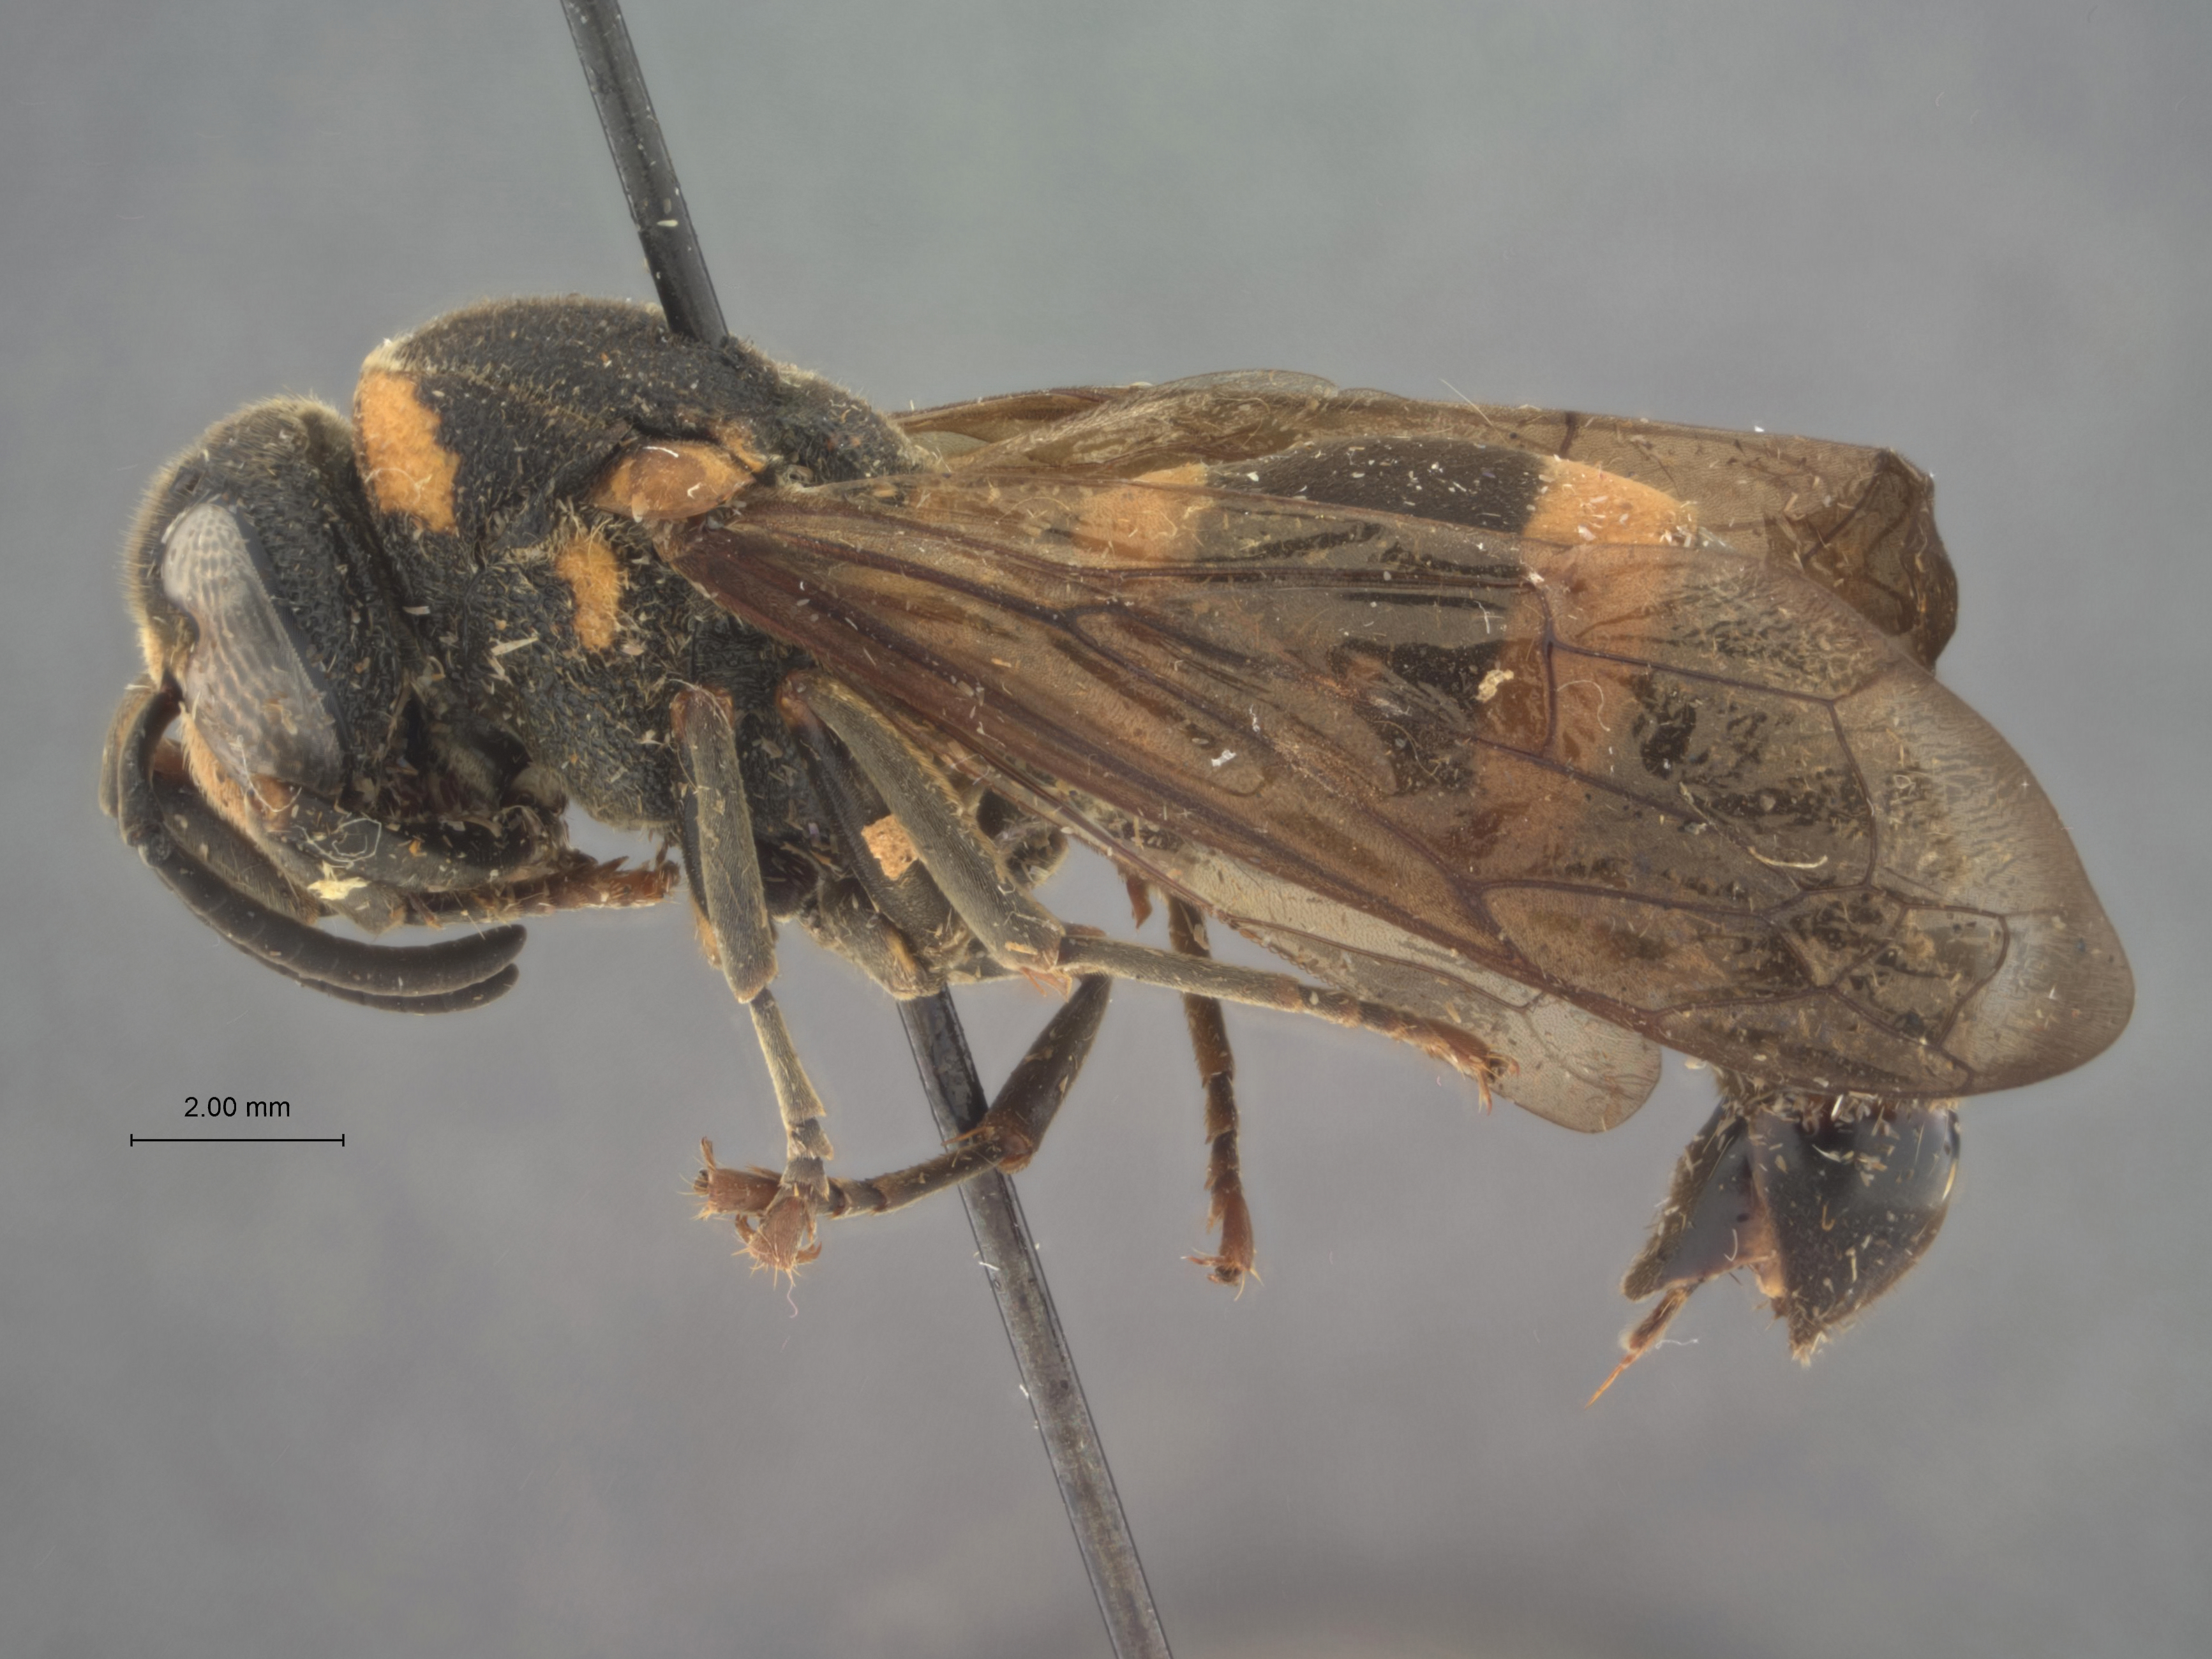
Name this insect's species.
Archancistrocerus diffinis
